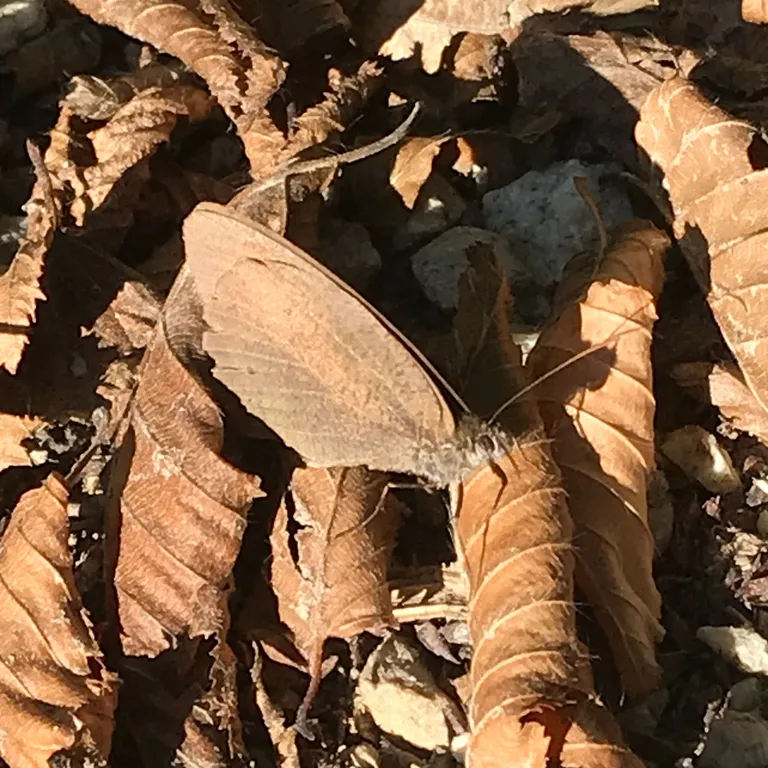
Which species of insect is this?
Maniola jurtina
